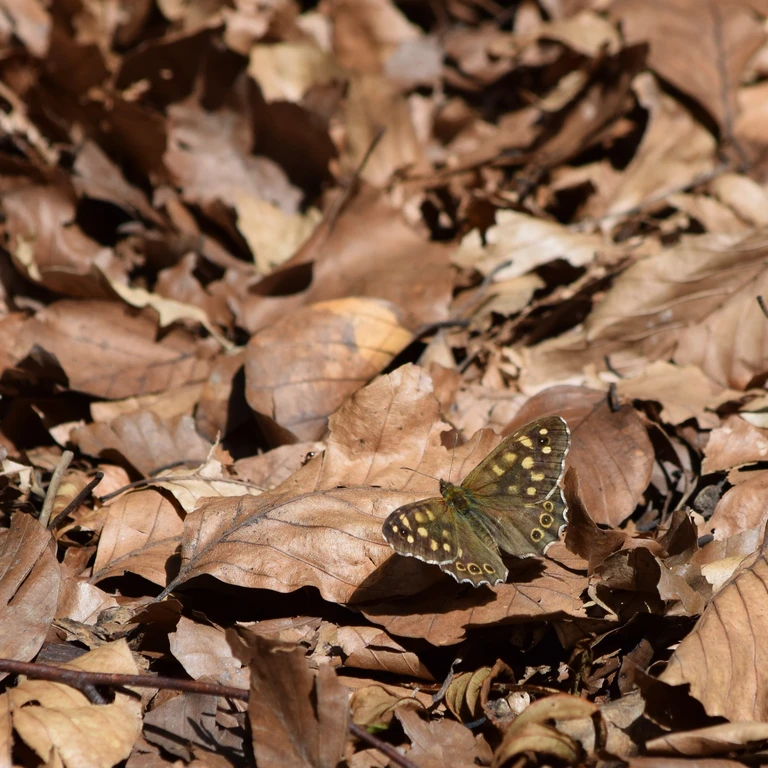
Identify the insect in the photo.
Pararge aegeria
